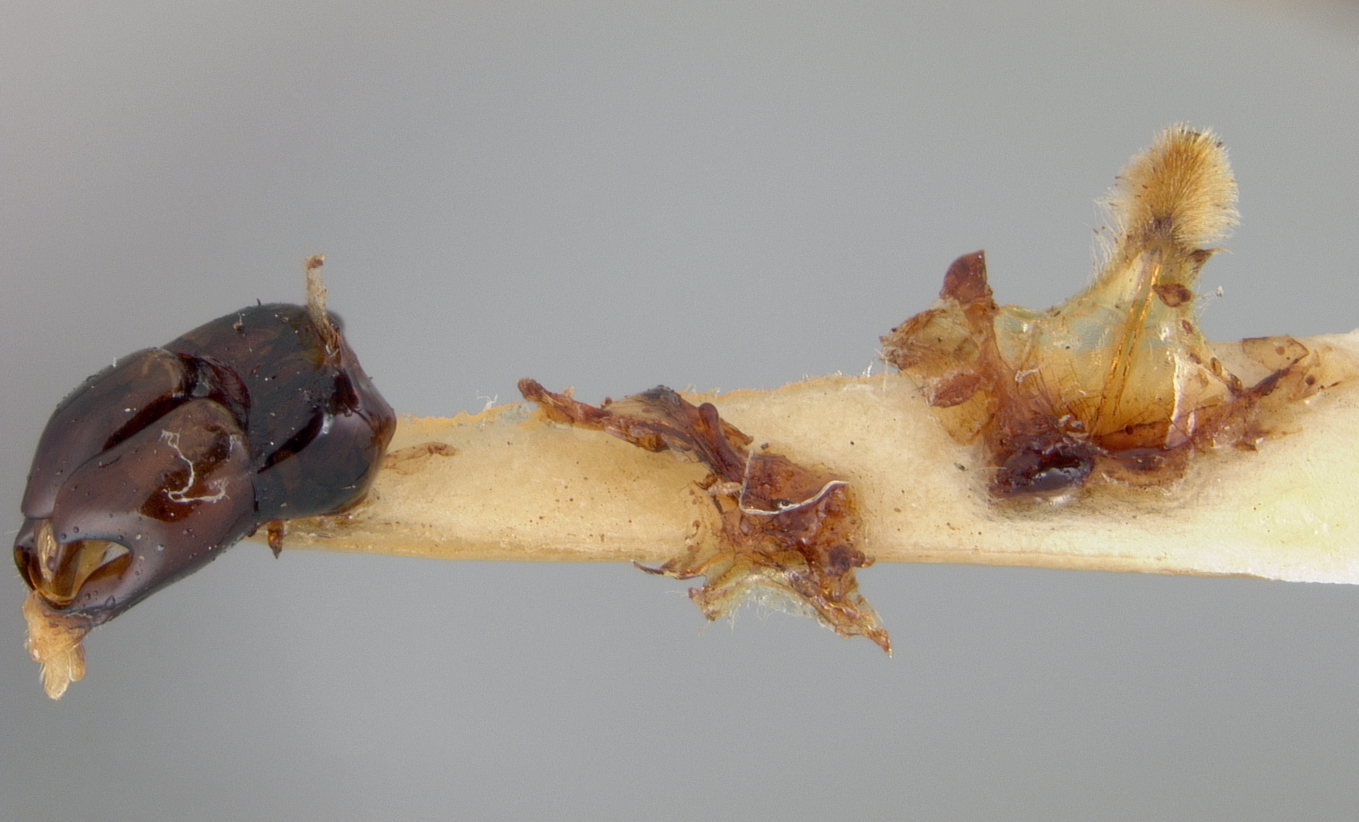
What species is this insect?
Andrena prunorum
